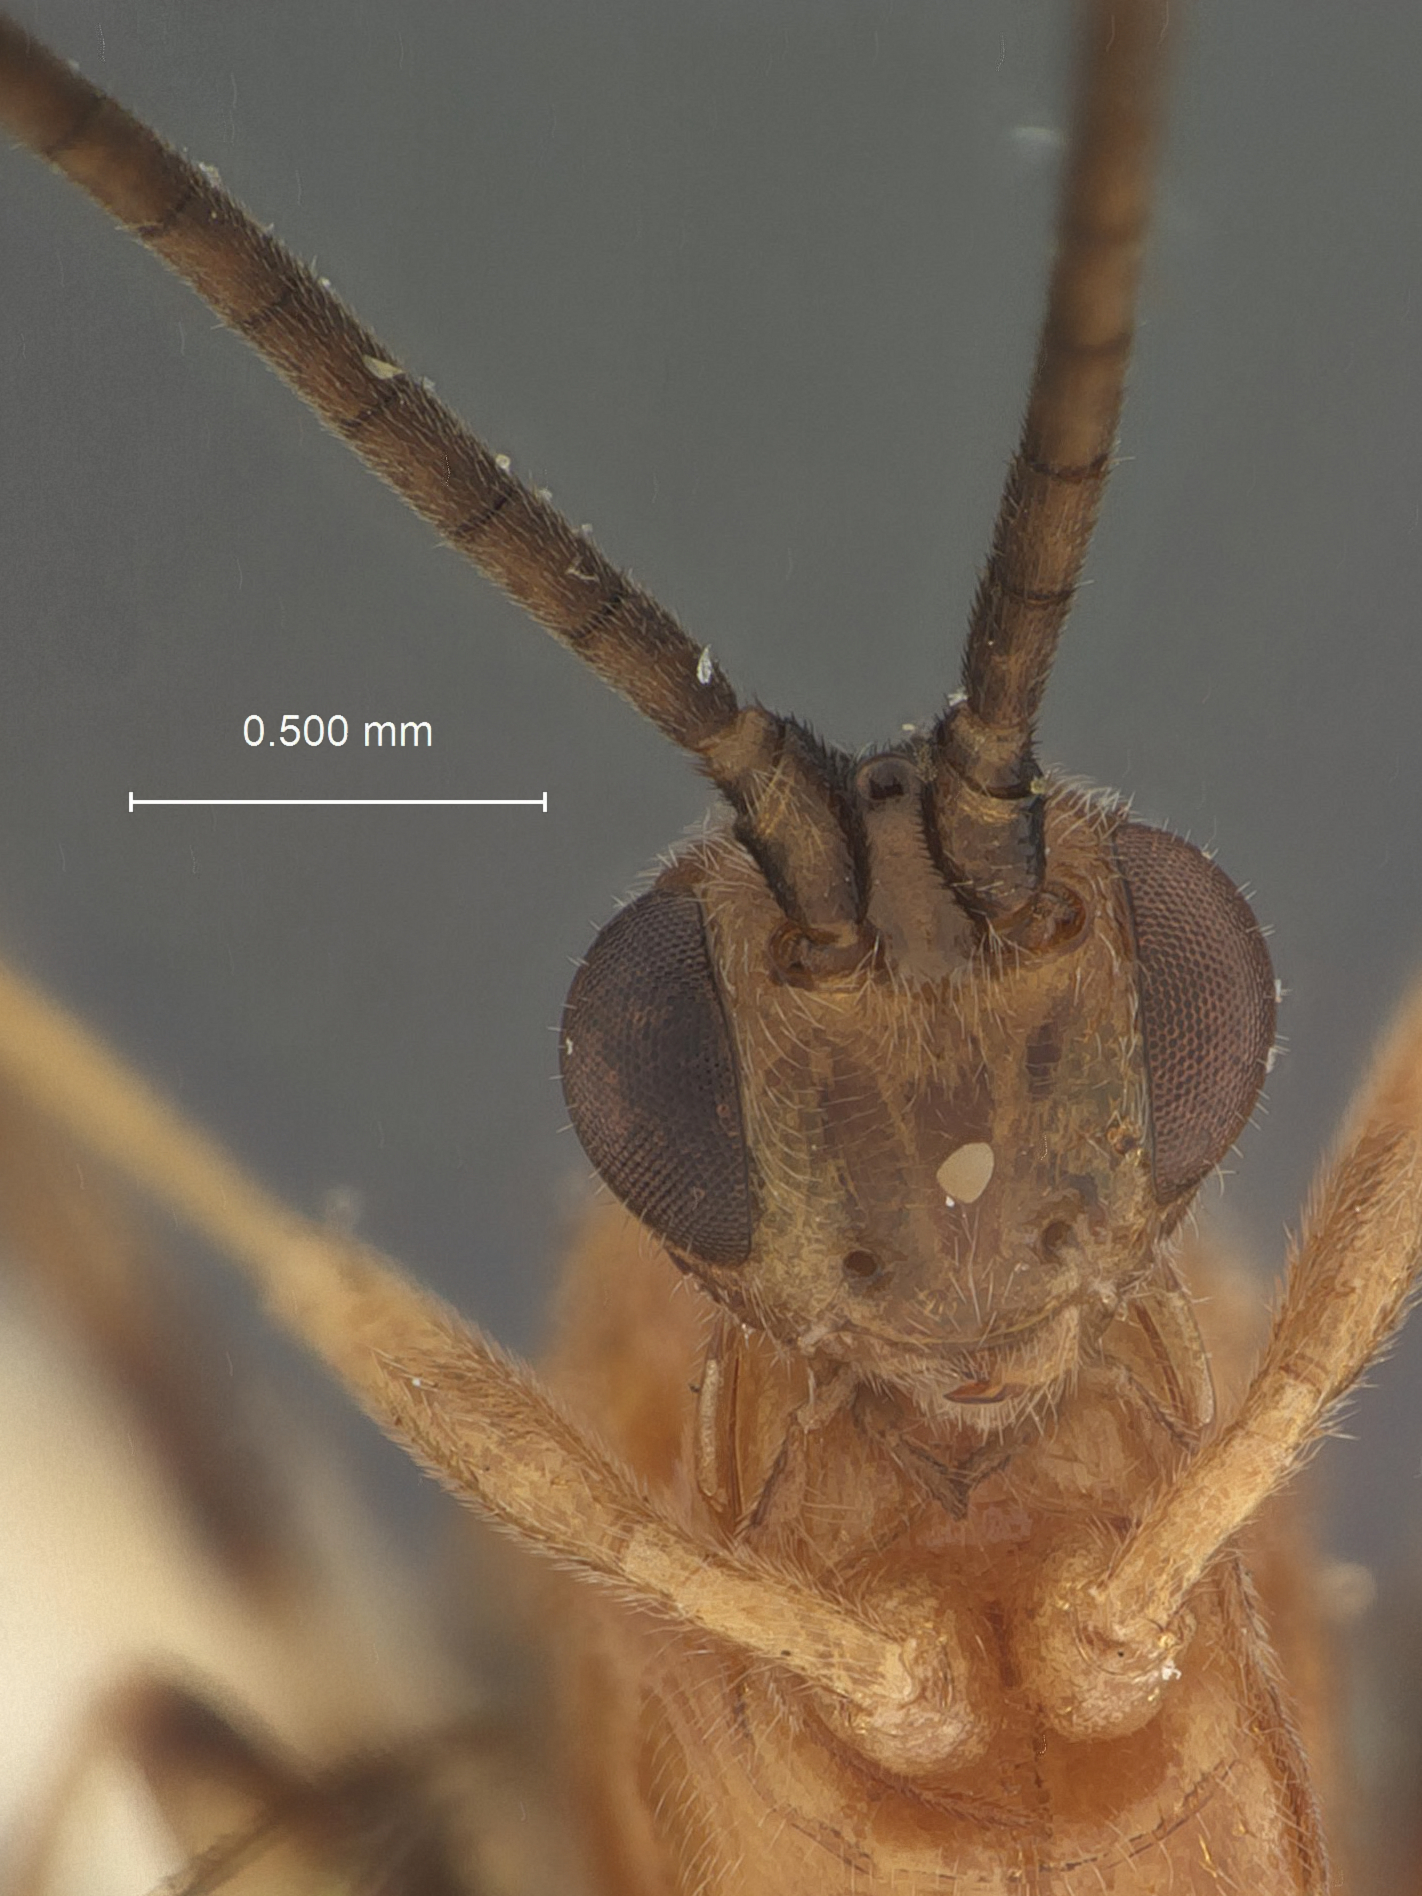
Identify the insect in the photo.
Orgilus infrequens
